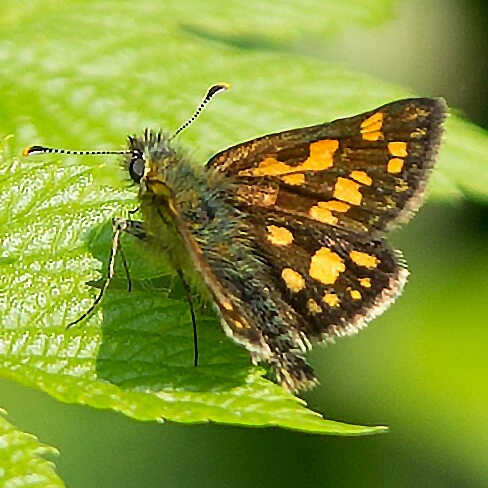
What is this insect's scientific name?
Carterocephalus palaemon
